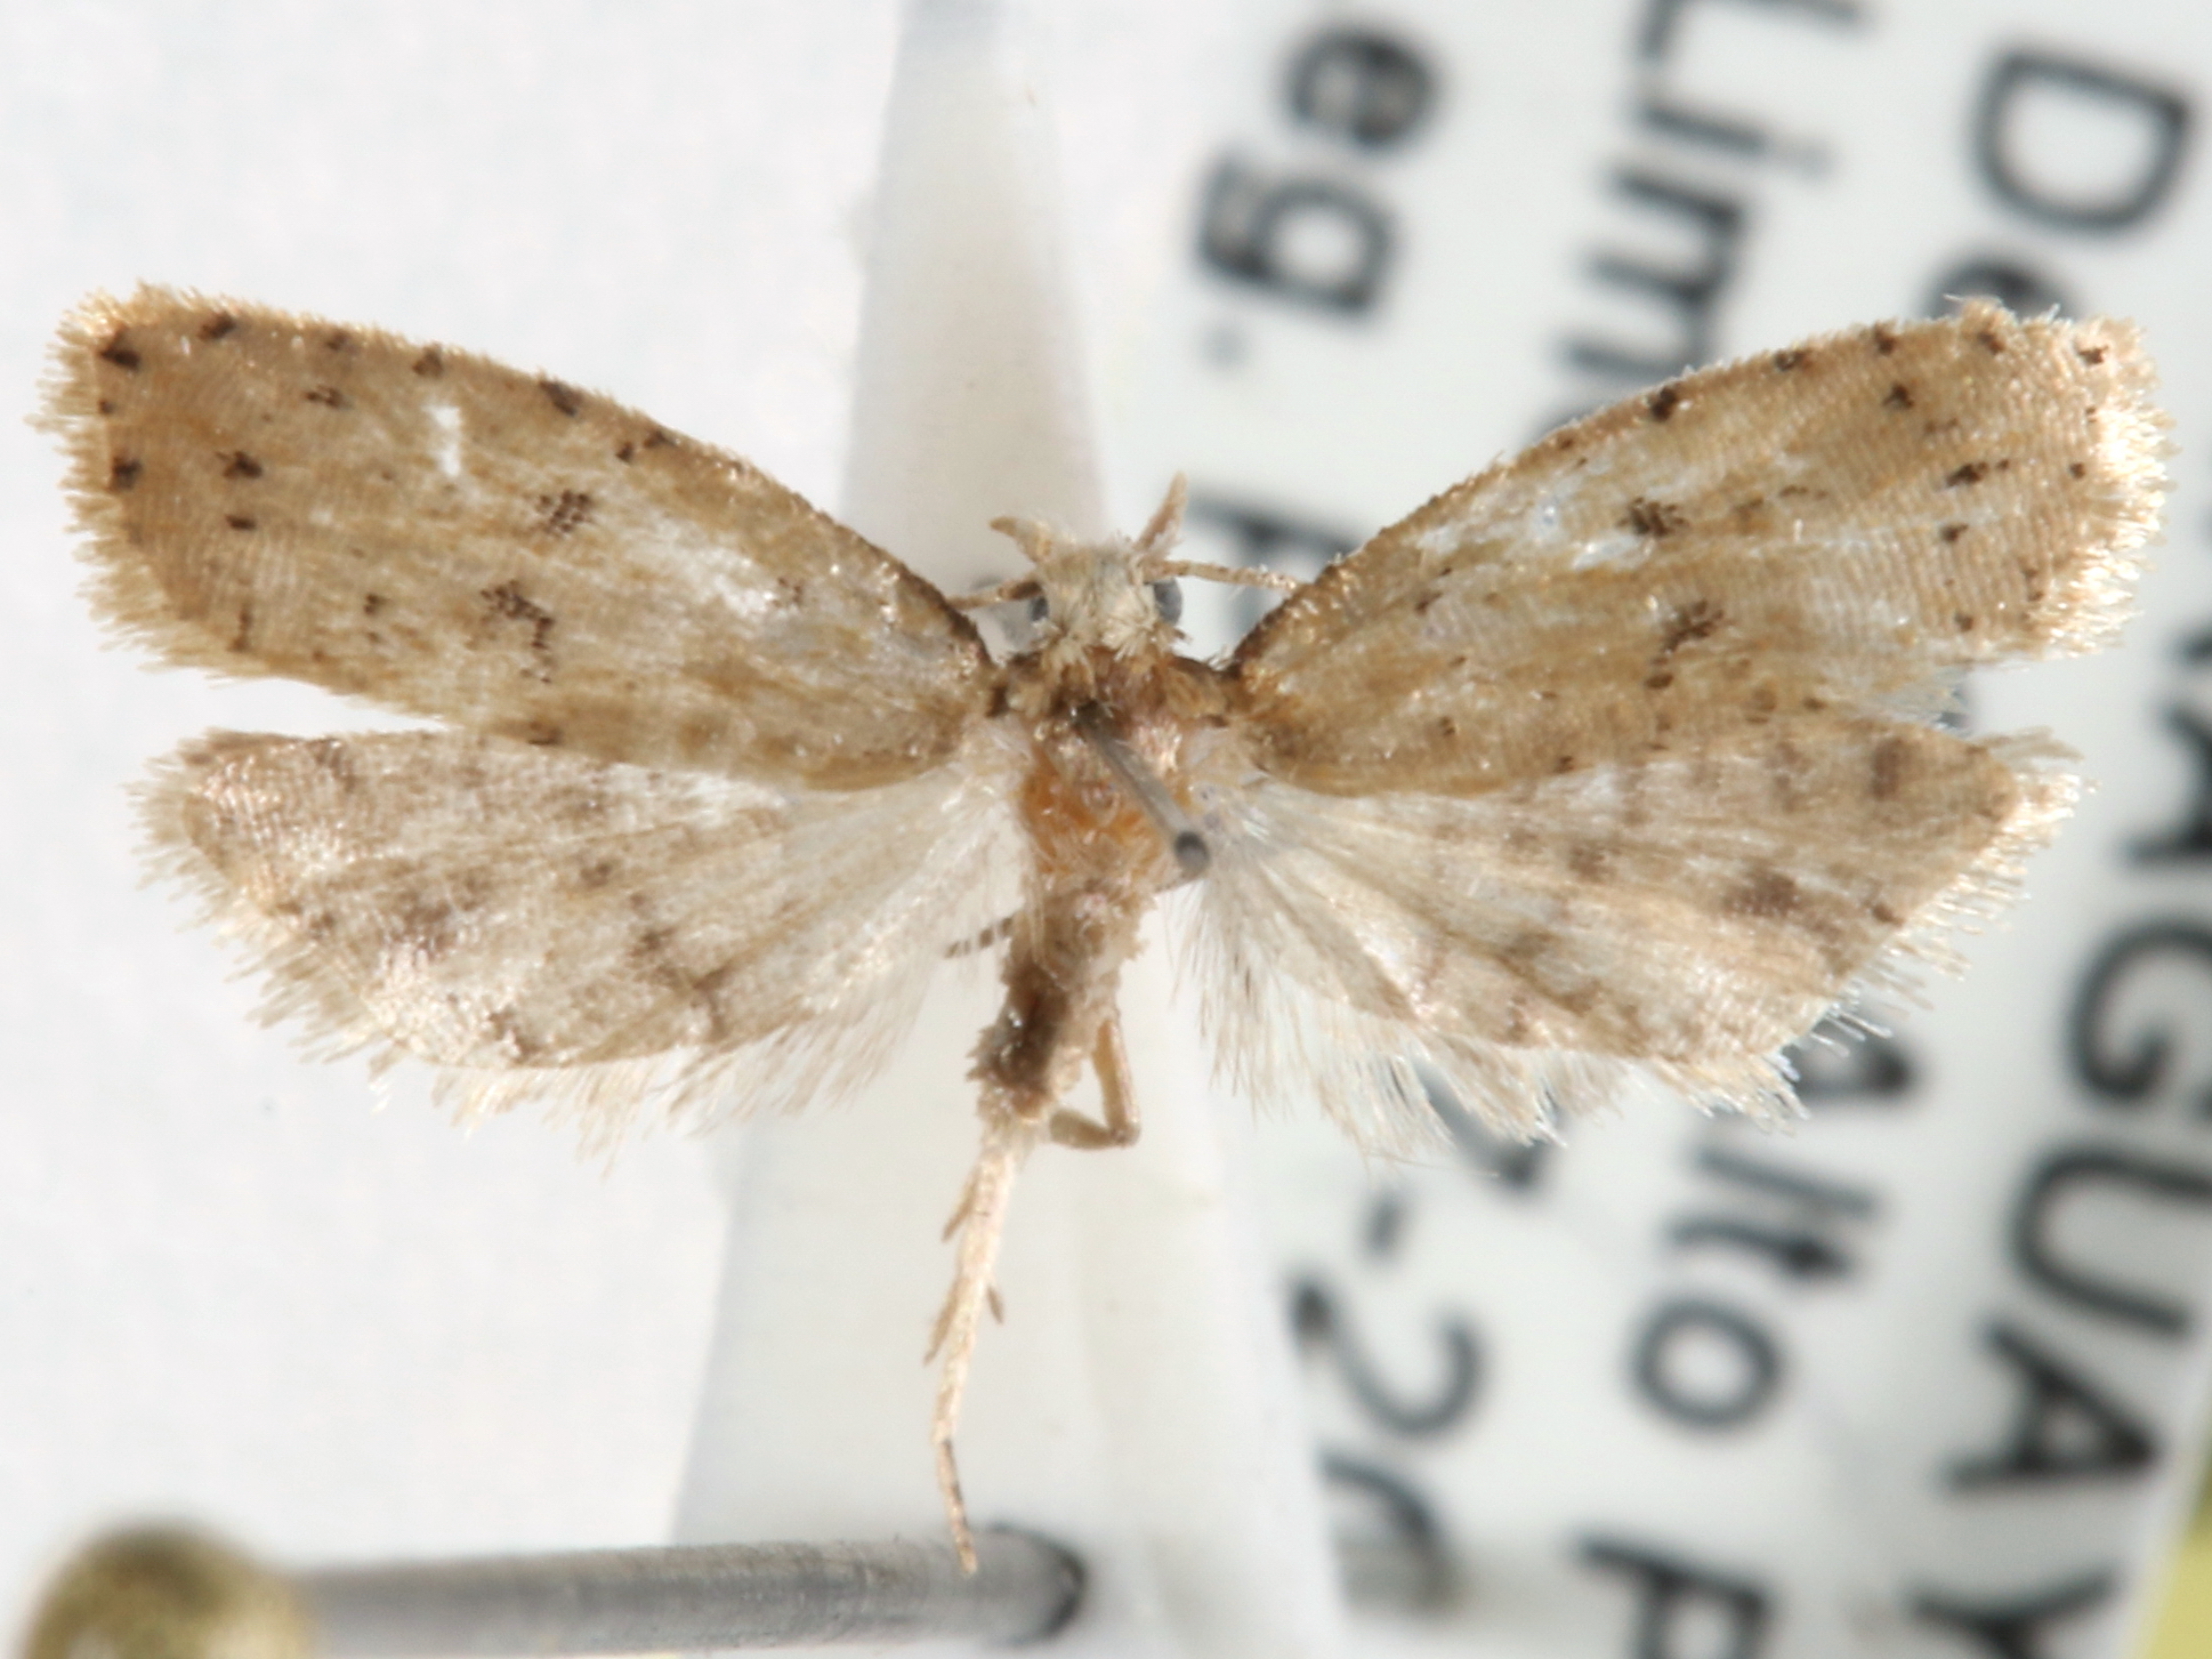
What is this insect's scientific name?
Sparganita poguei
